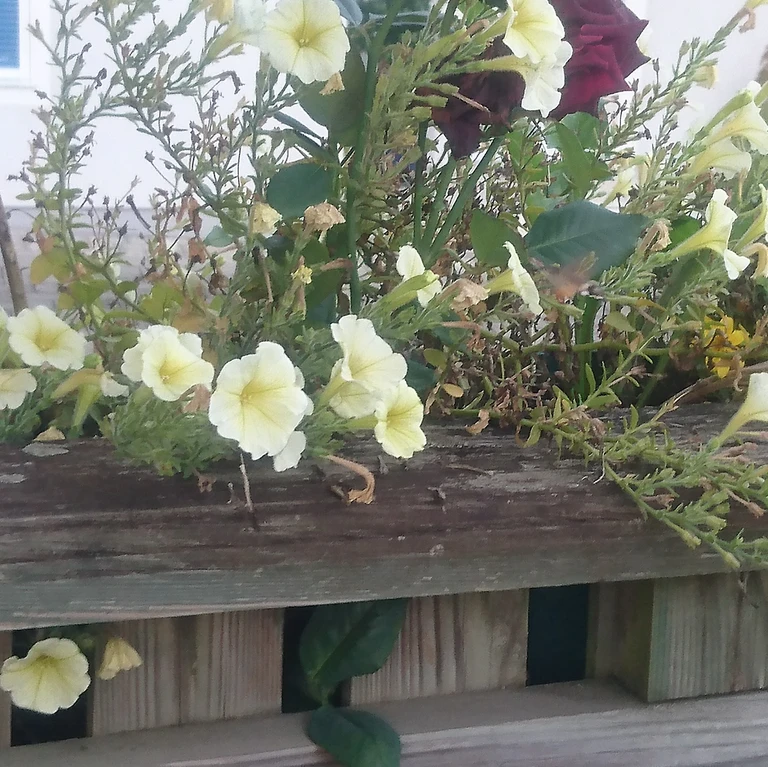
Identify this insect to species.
Macroglossum stellatarum
